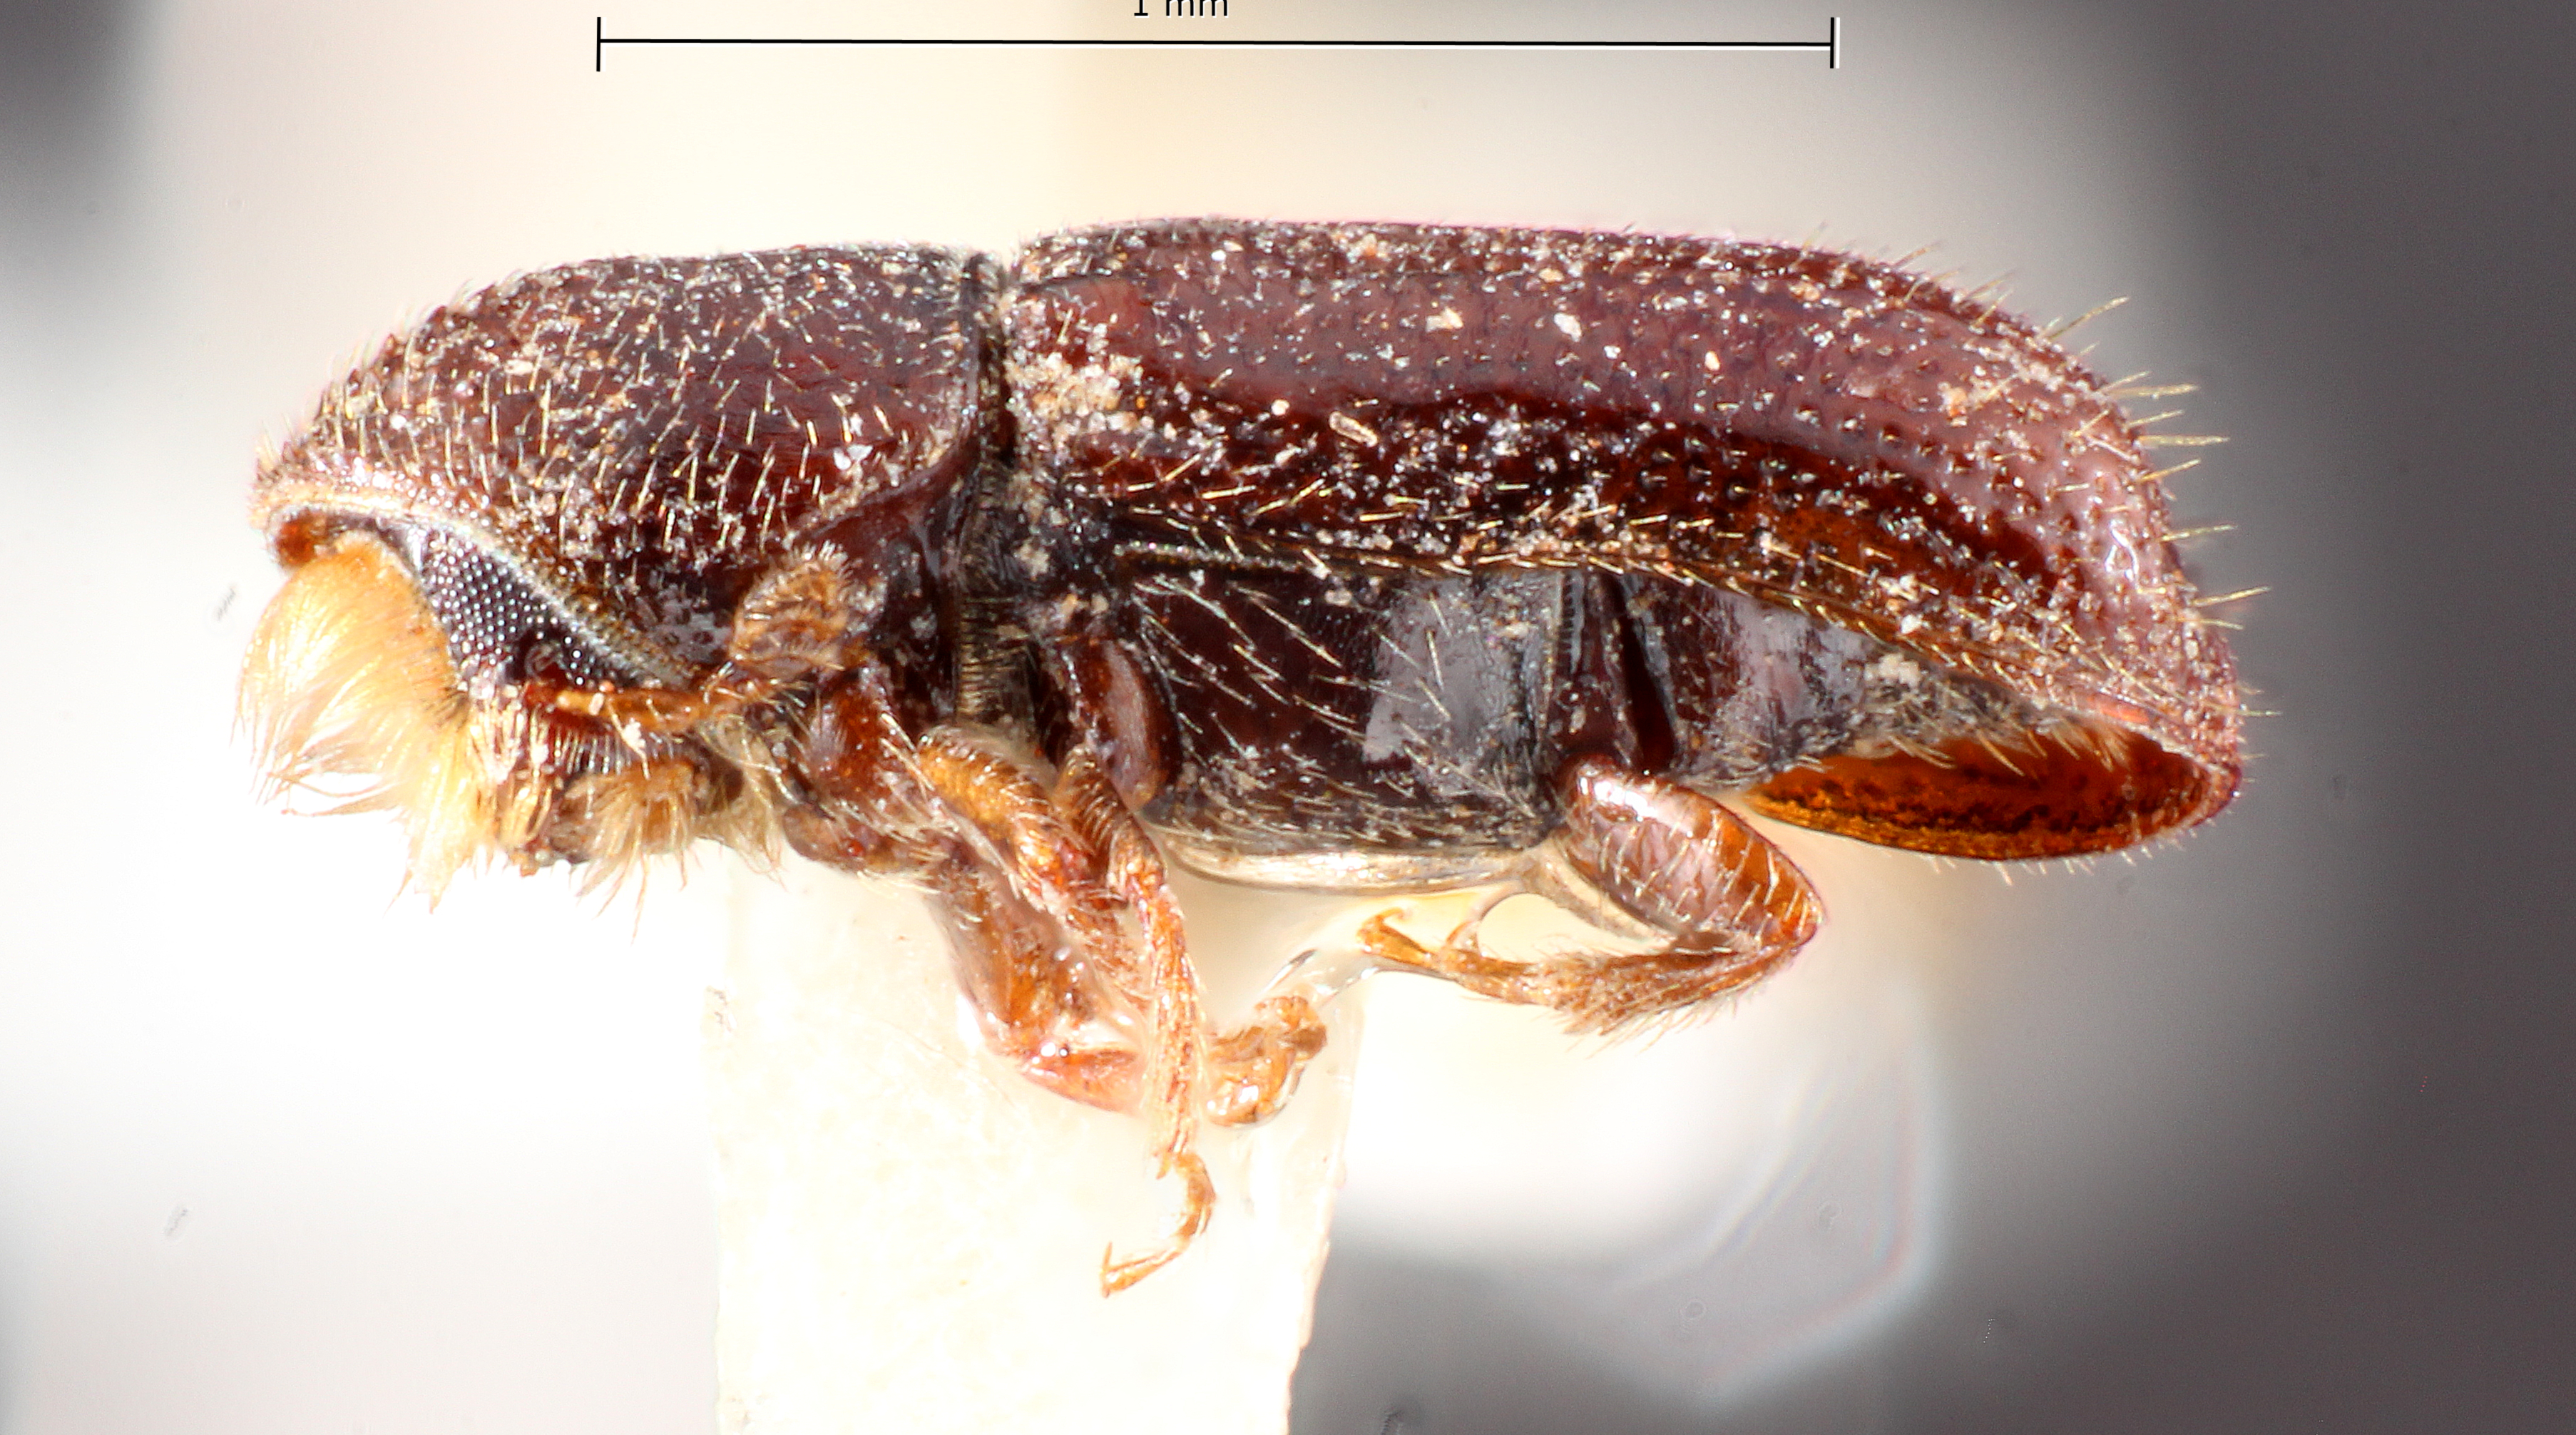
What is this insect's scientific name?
Pityophthorus deleoni
